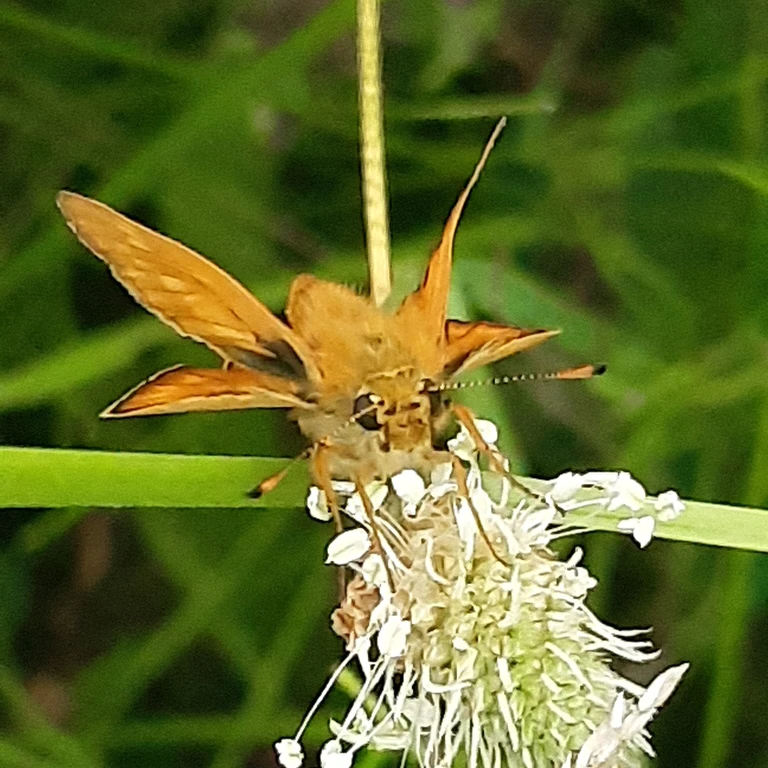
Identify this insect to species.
Ochlodes sylvanus (also Ochlodes venata)
